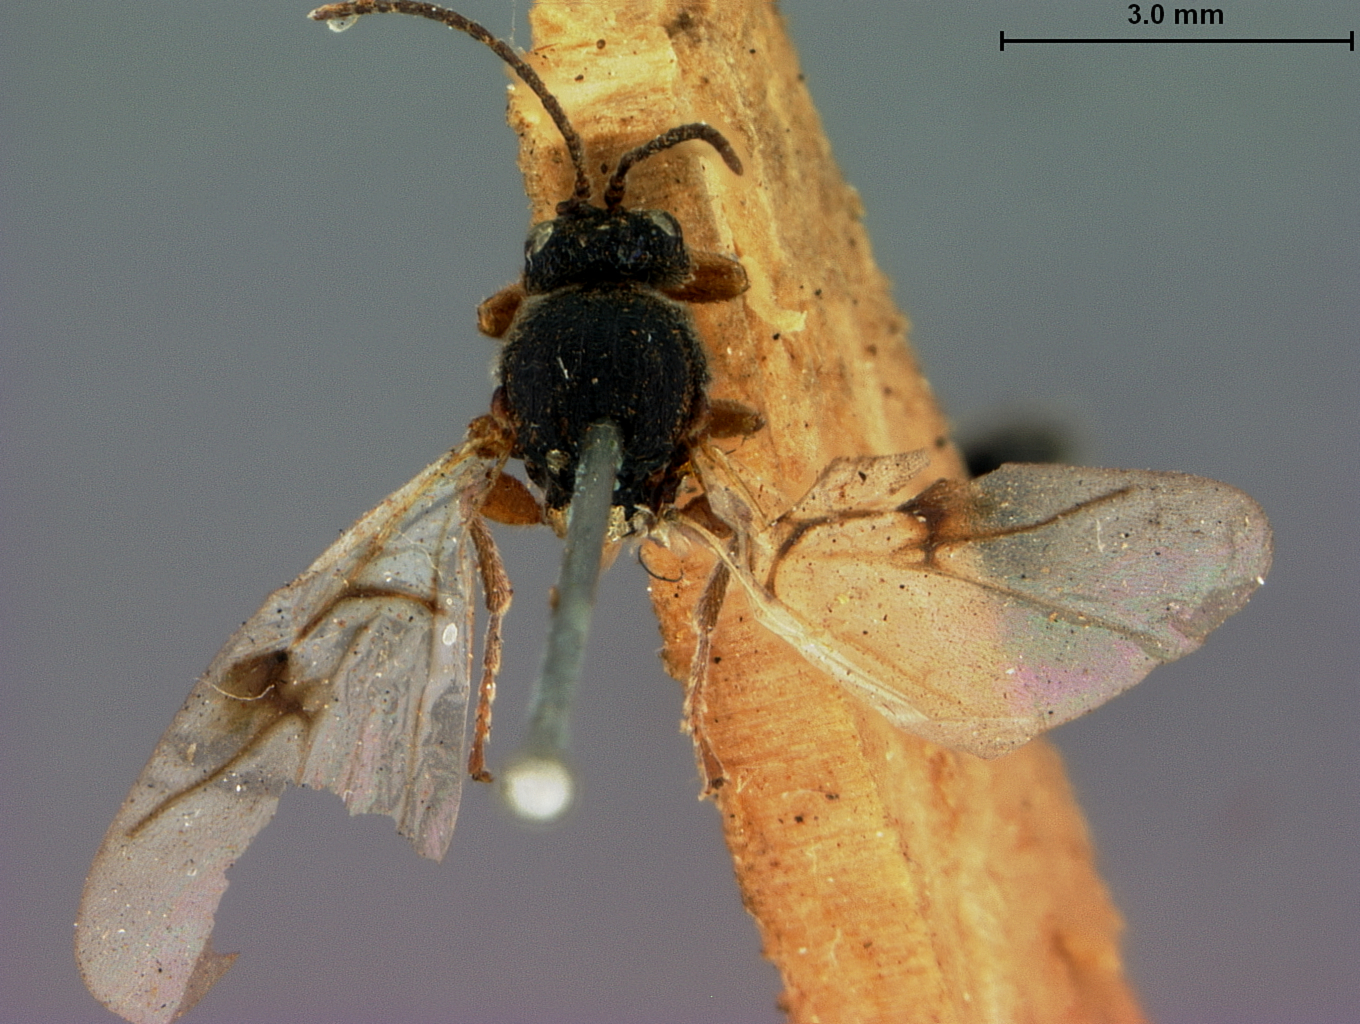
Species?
Amphibolips tinctoriae
